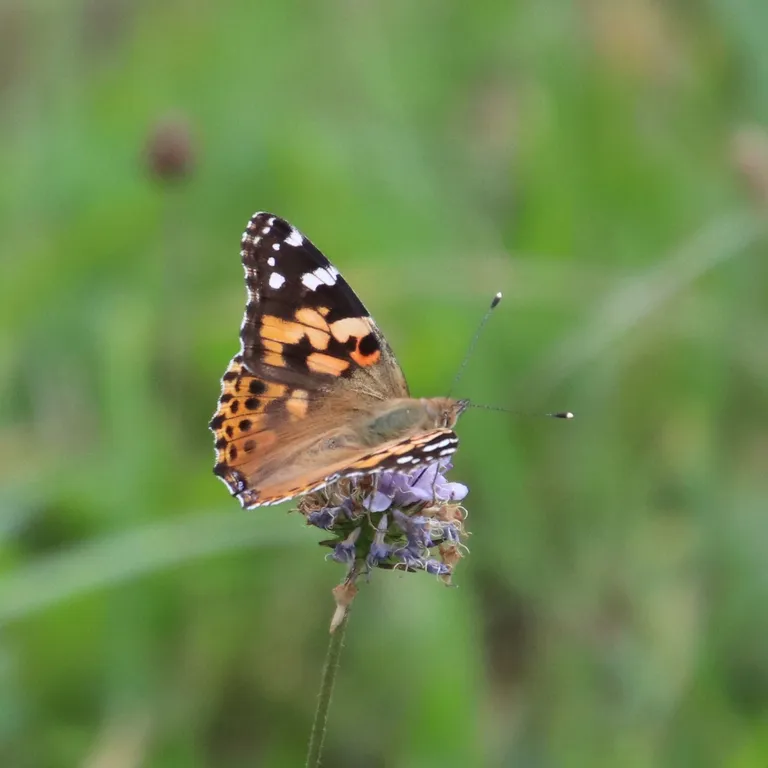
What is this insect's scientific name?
Vanessa cardui
